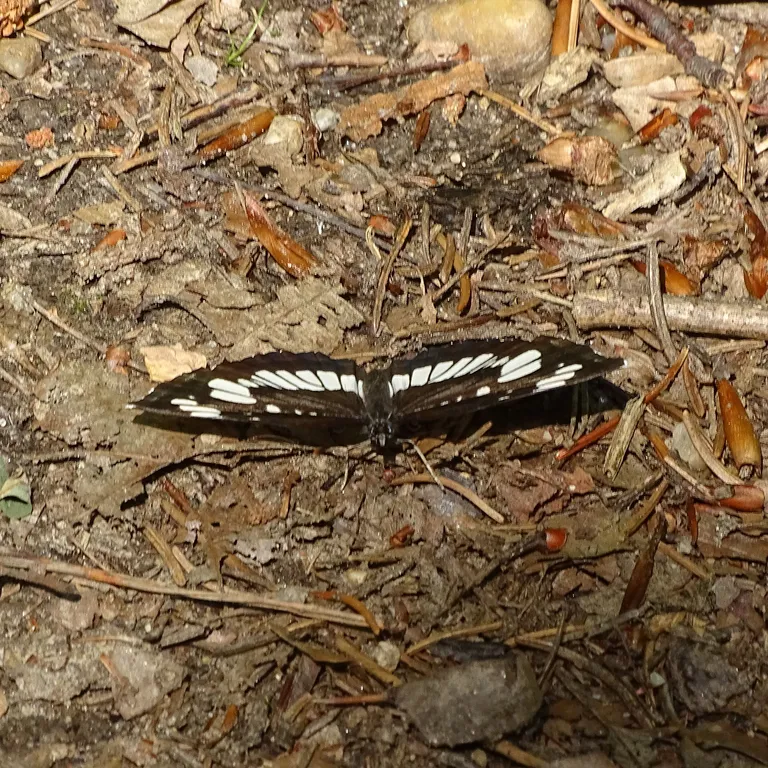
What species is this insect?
Neptis rivularis
